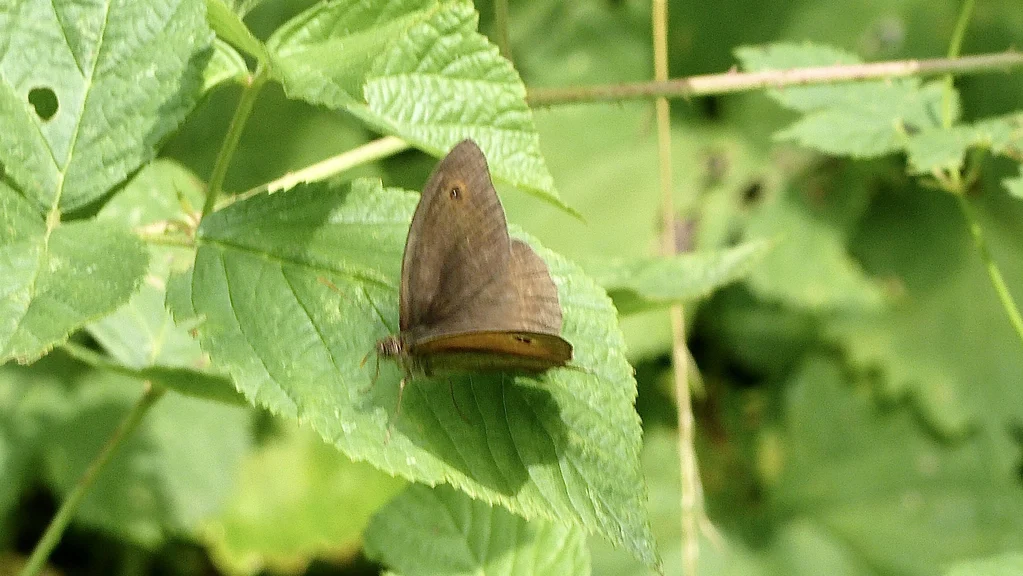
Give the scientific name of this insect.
Maniola jurtina
